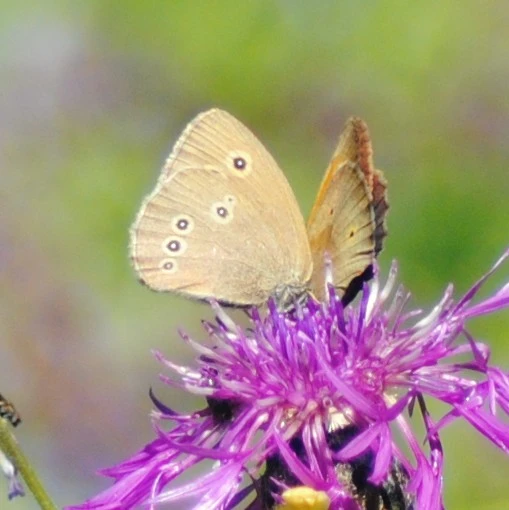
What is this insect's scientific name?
Aphantopus hyperantus
